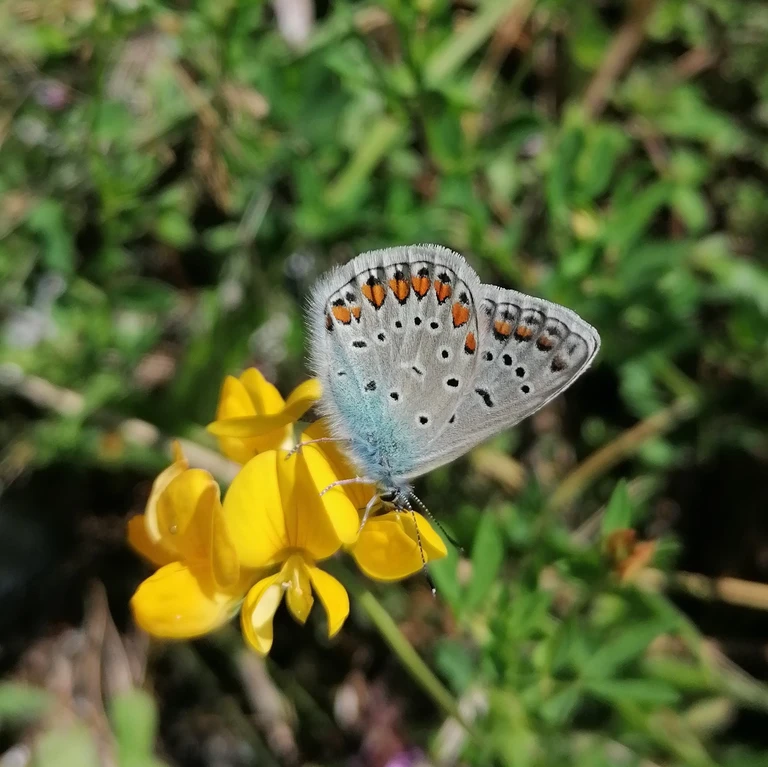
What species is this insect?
Polyommatus icarus
